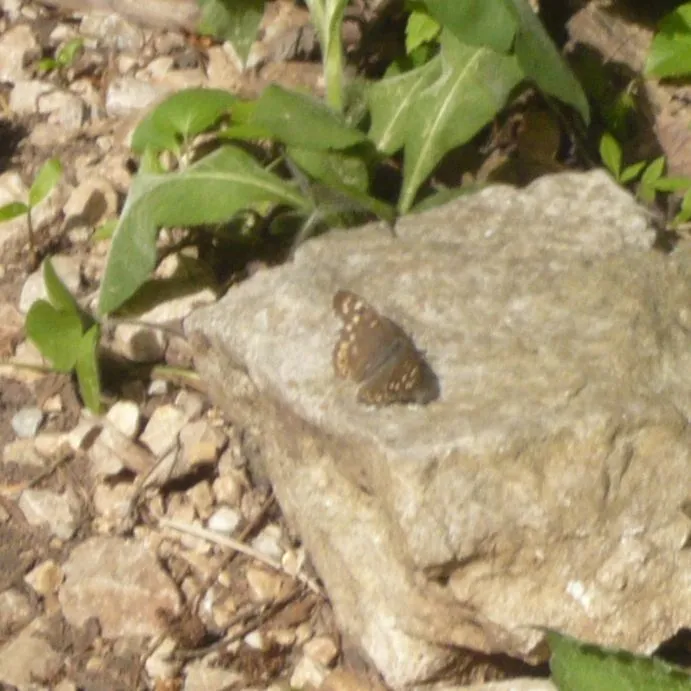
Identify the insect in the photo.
Pararge aegeria
